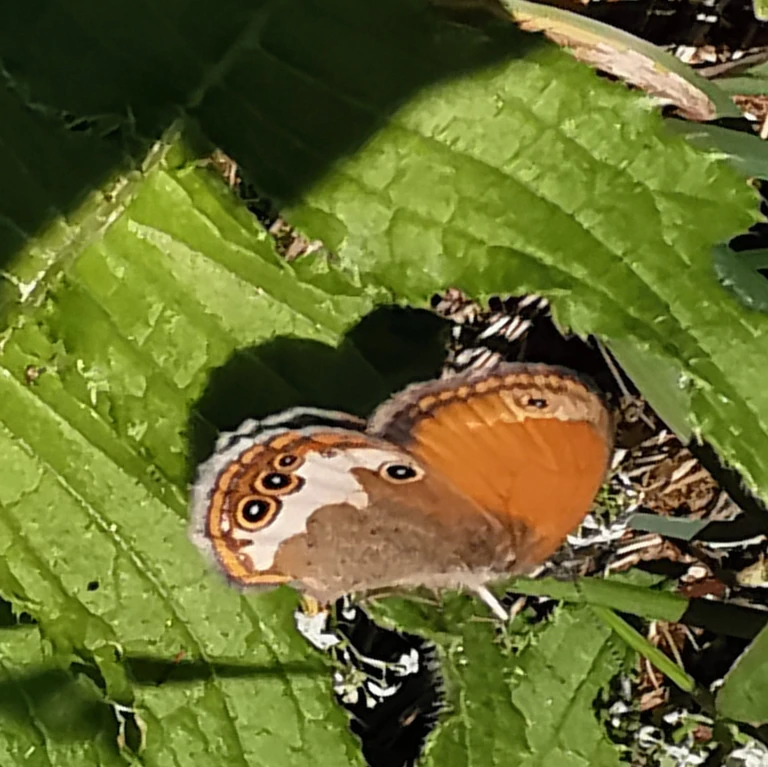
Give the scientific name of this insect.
Coenonympha arcania
